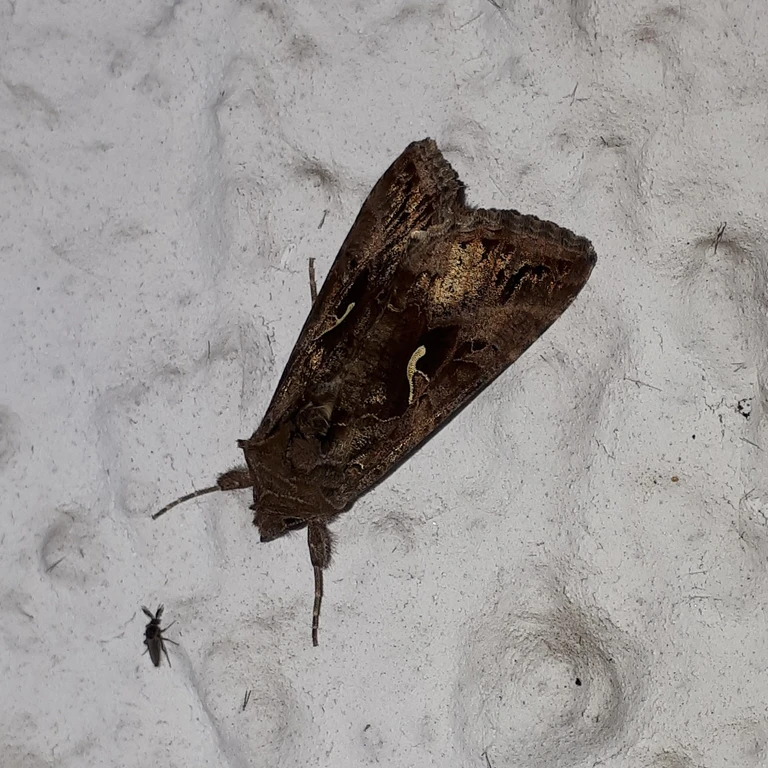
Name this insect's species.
Autographa gamma
